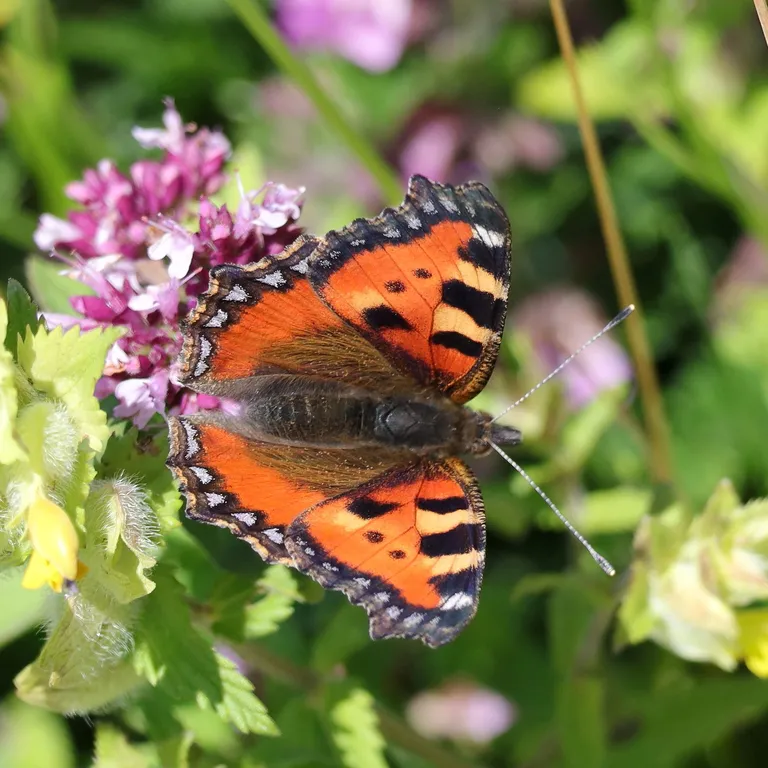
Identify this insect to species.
Aglais urticae
